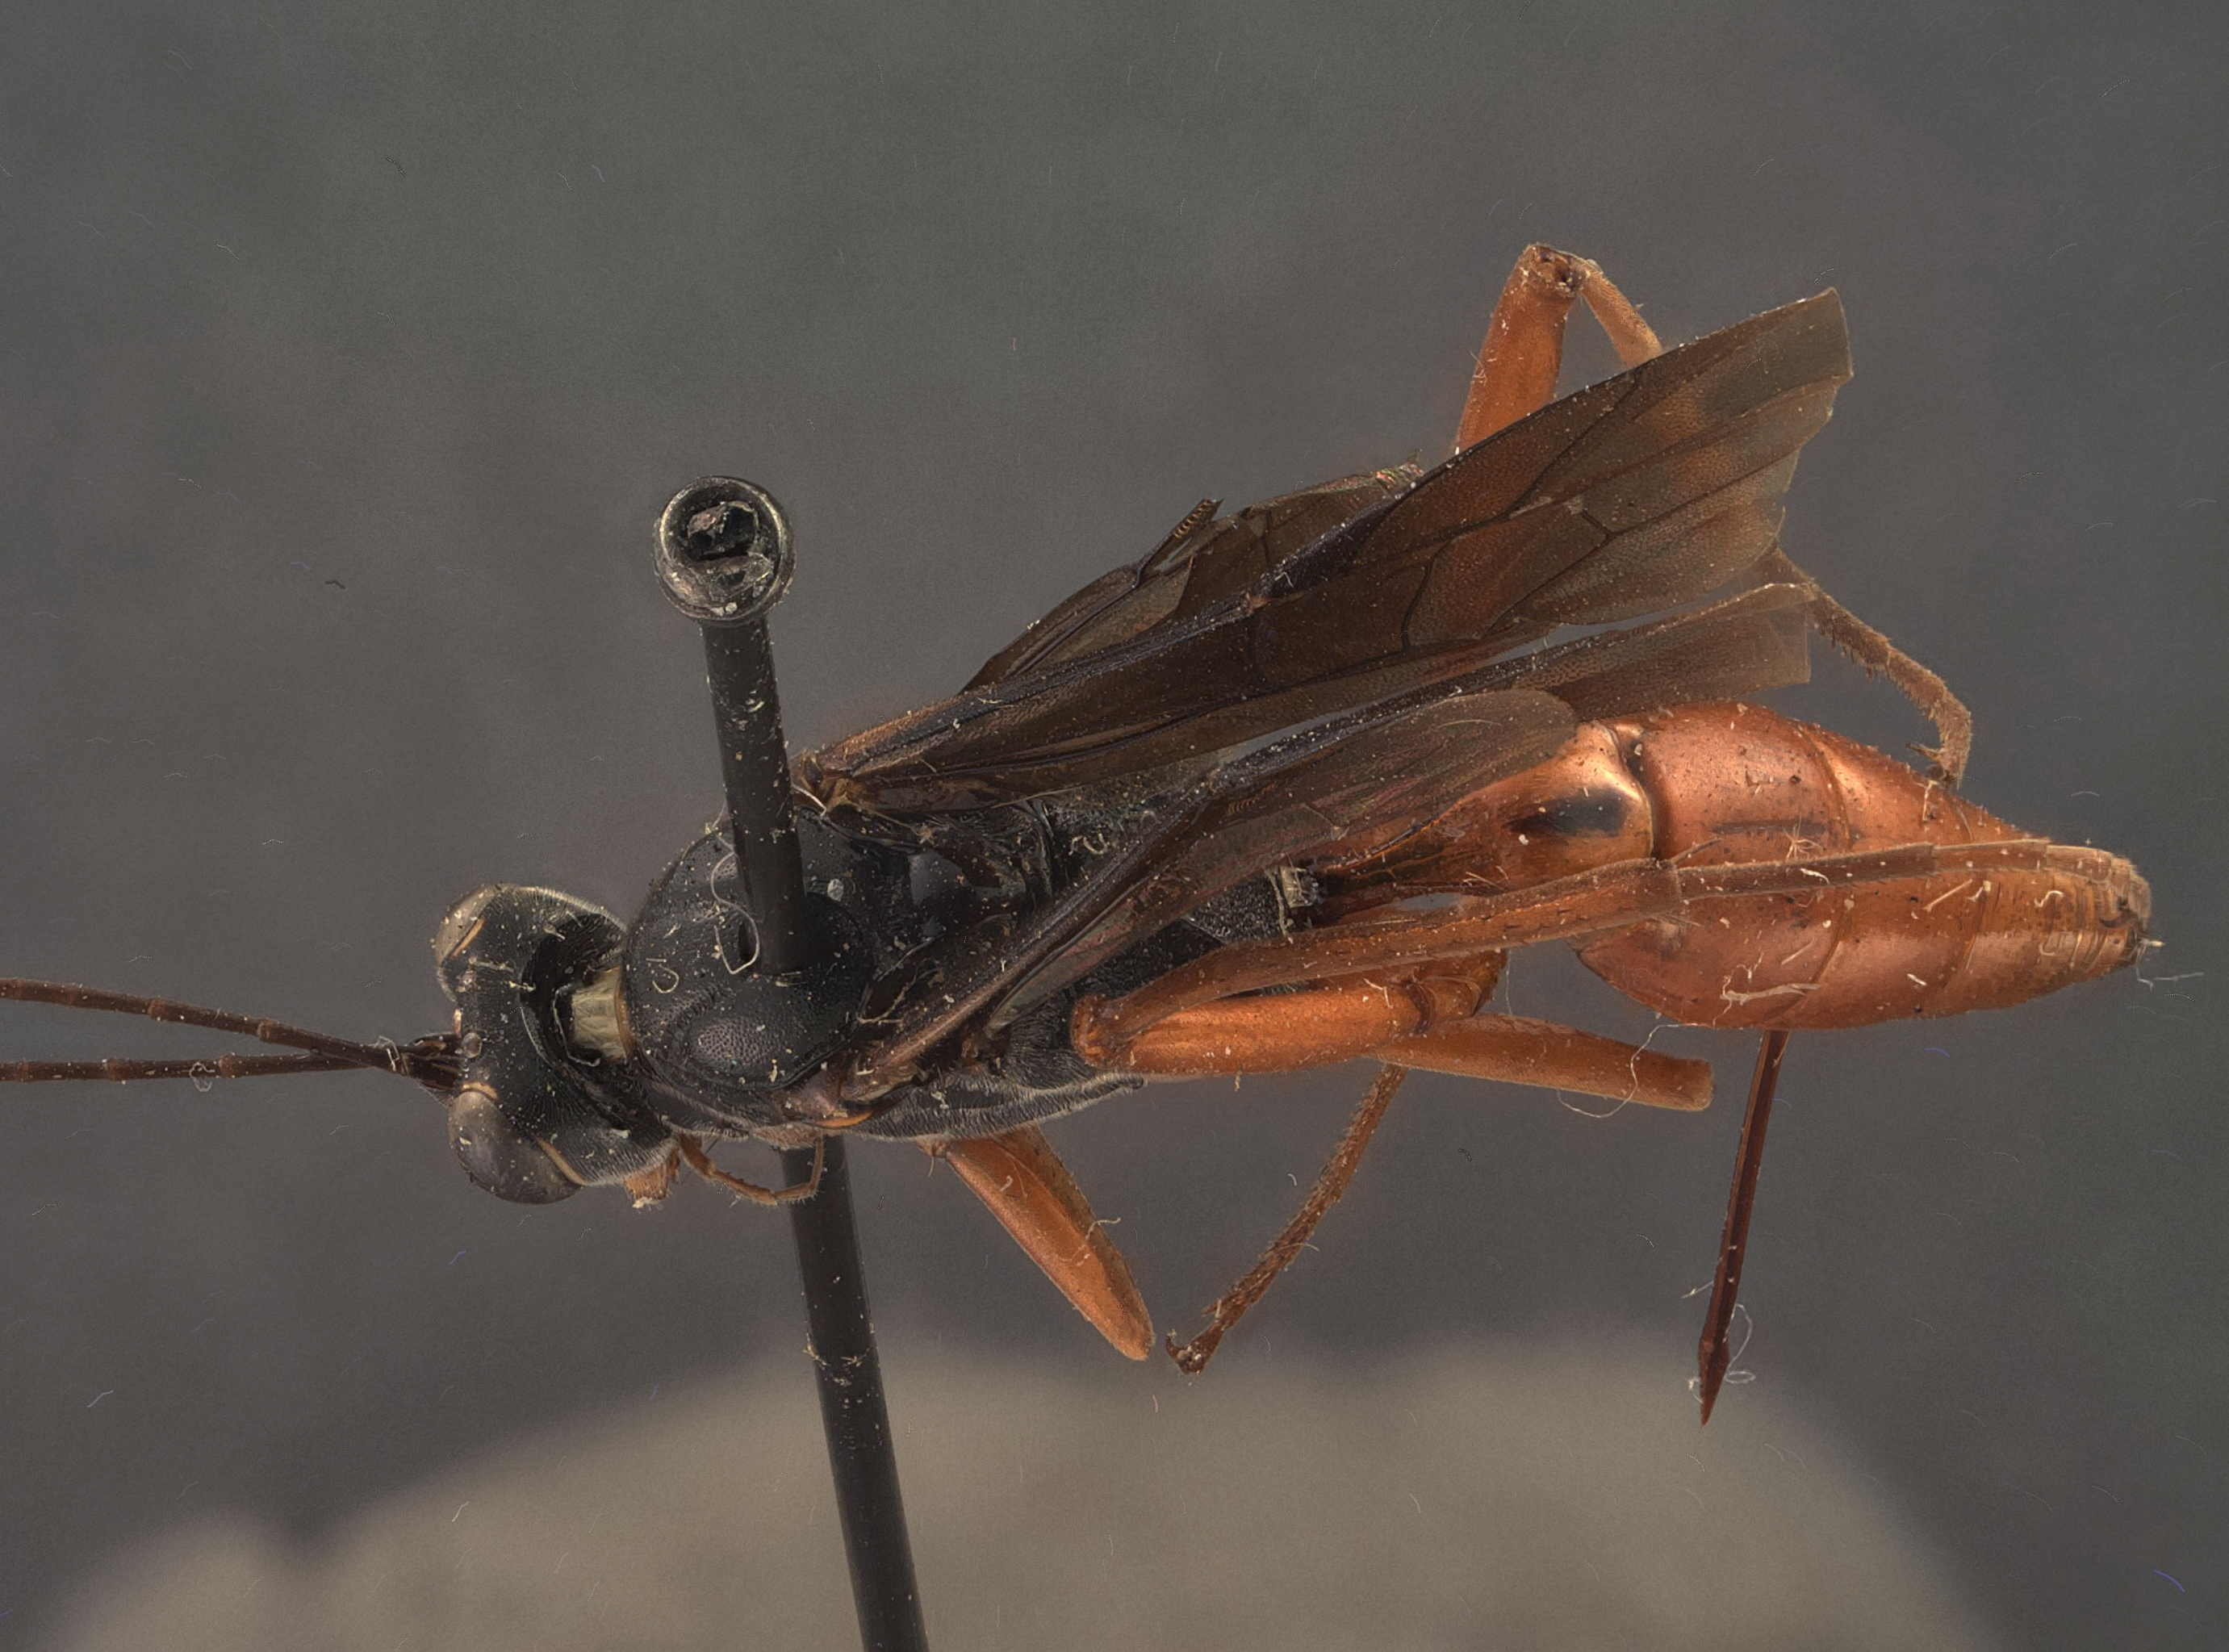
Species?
Cryptus rufovinctus
